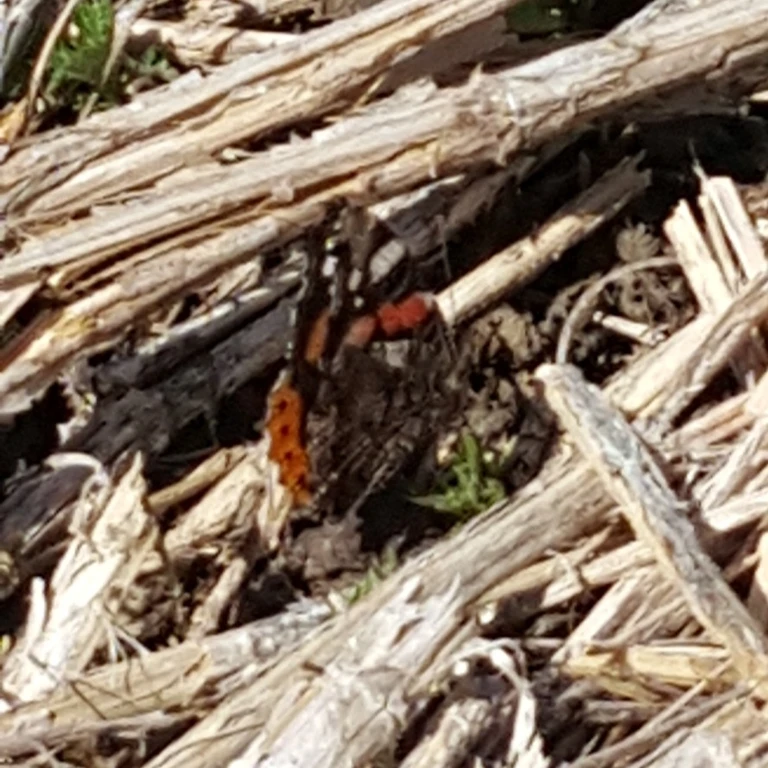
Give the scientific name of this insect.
Vanessa atalanta
